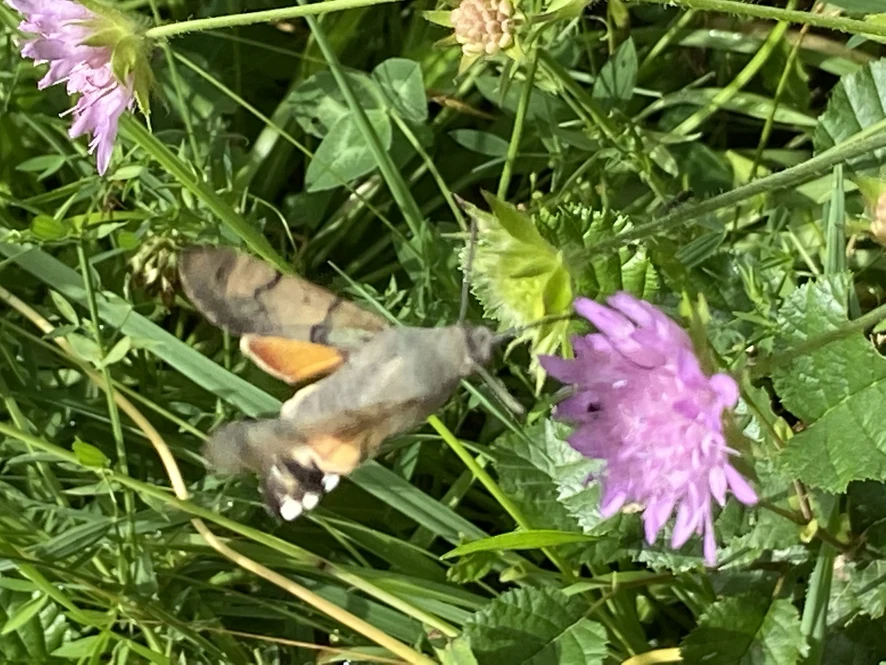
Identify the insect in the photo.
Macroglossum stellatarum
